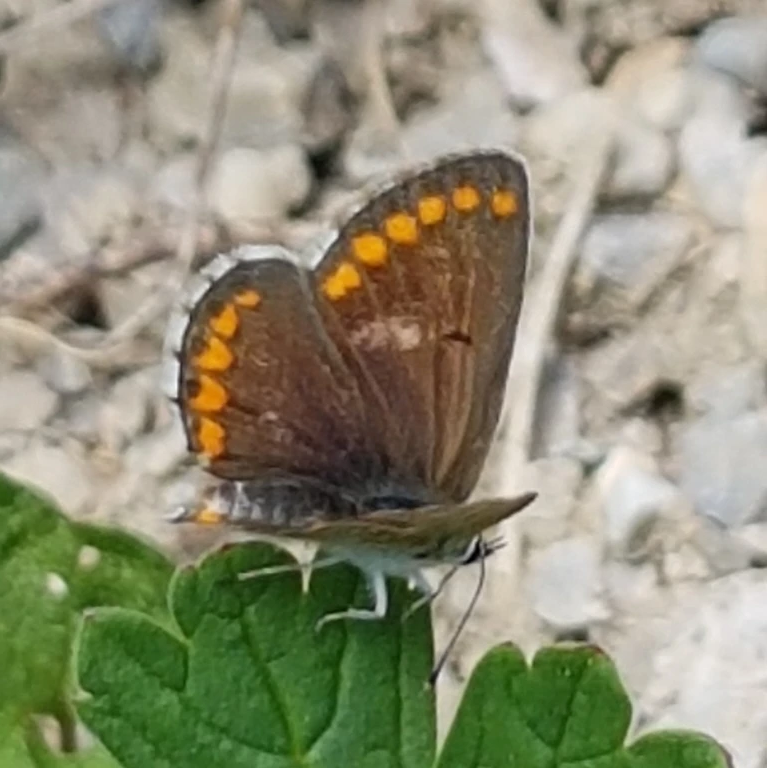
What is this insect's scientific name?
Aricia agestis/artaxerxes
